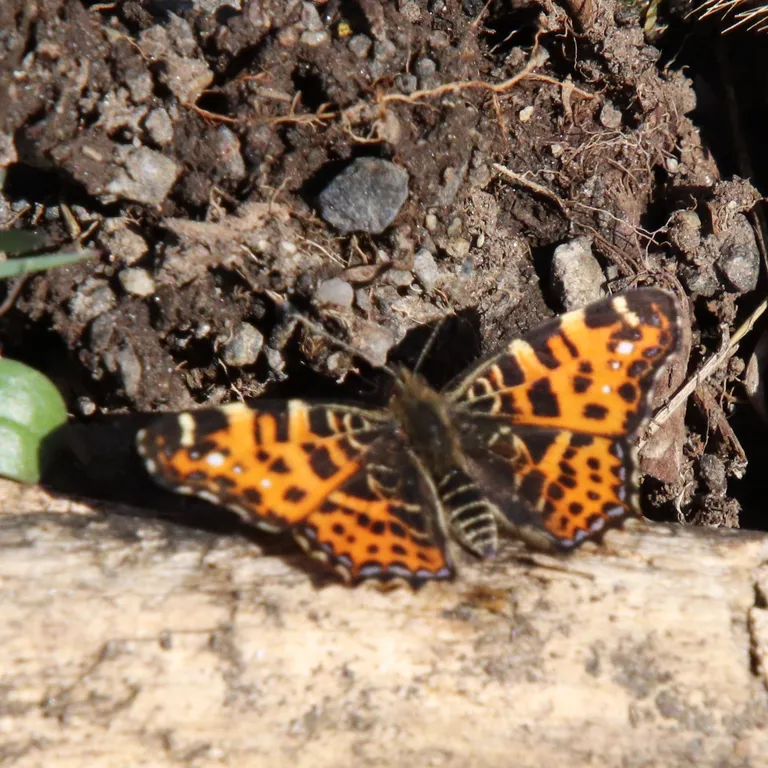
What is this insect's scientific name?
Araschnia levana
